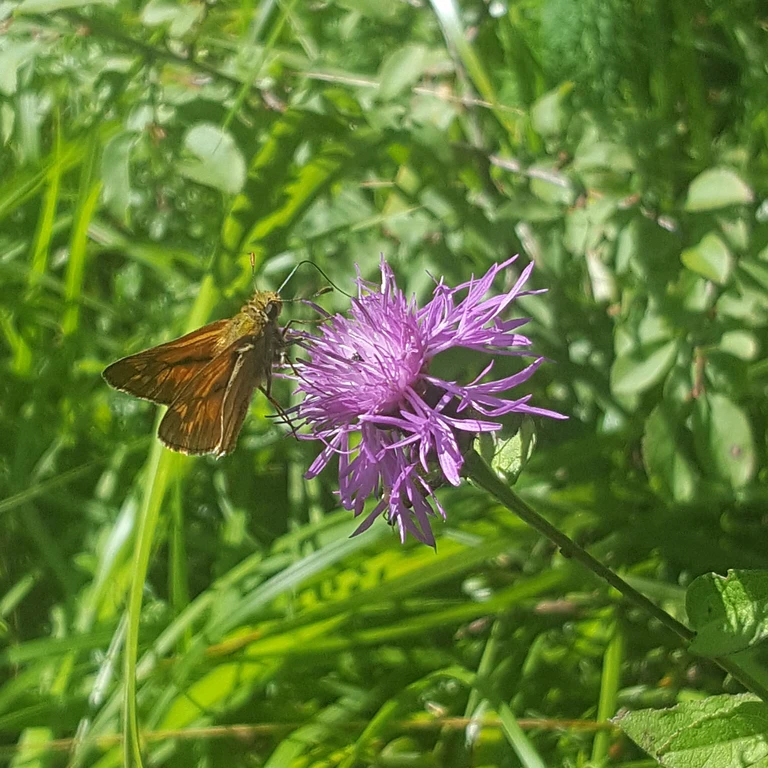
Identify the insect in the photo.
Ochlodes sylvanus (also Ochlodes venata)
